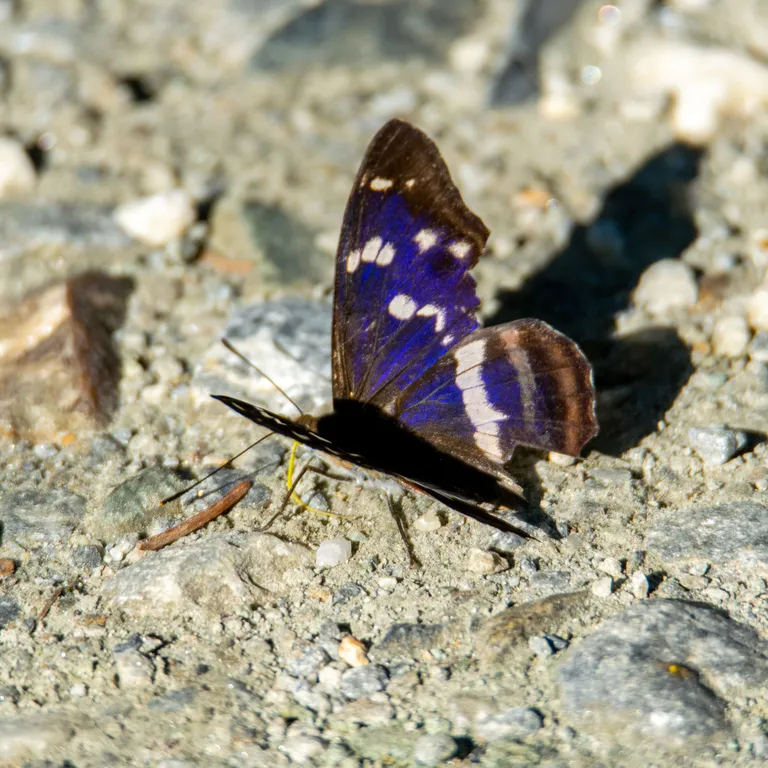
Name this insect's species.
Apatura iris
